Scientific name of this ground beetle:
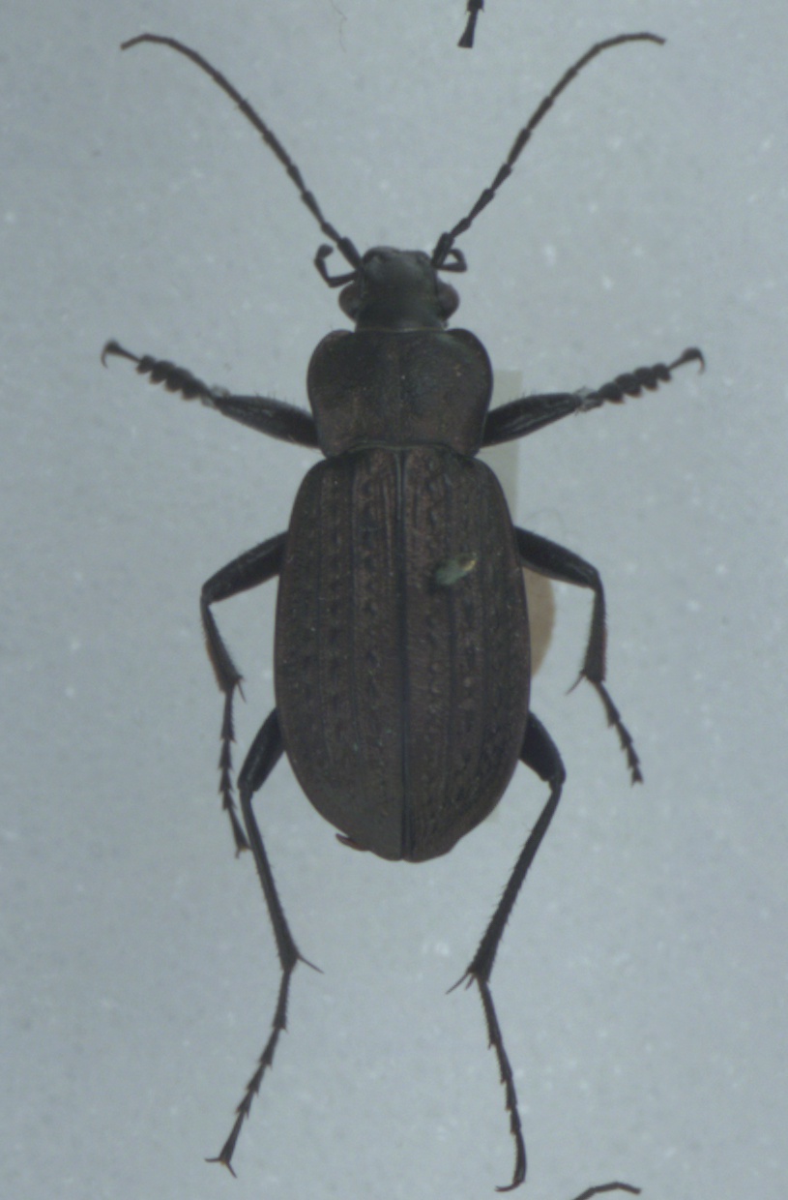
Carabus granulatus
